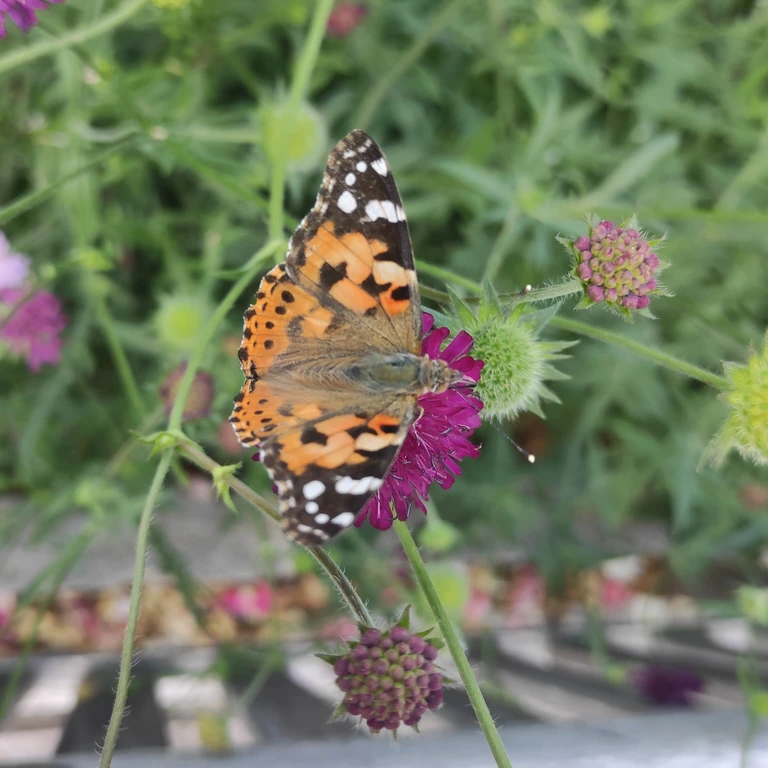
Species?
Vanessa cardui
